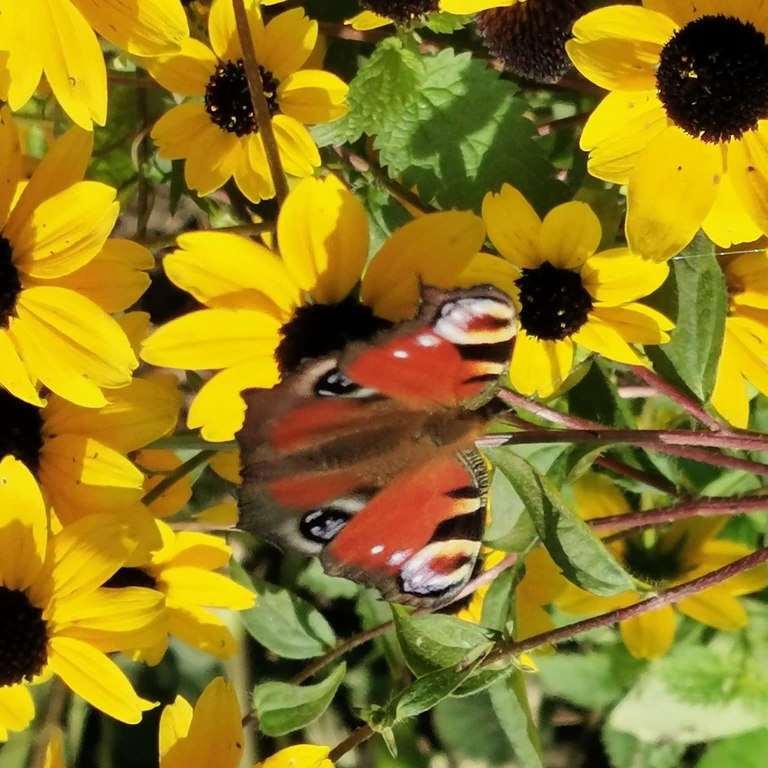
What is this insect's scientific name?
Aglais io
